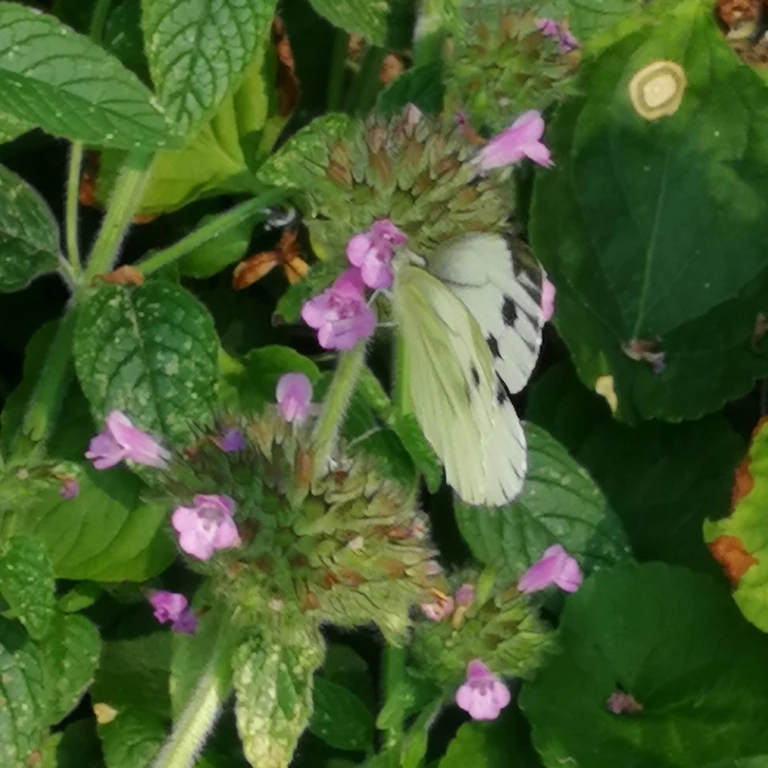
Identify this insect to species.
Pieris napi
